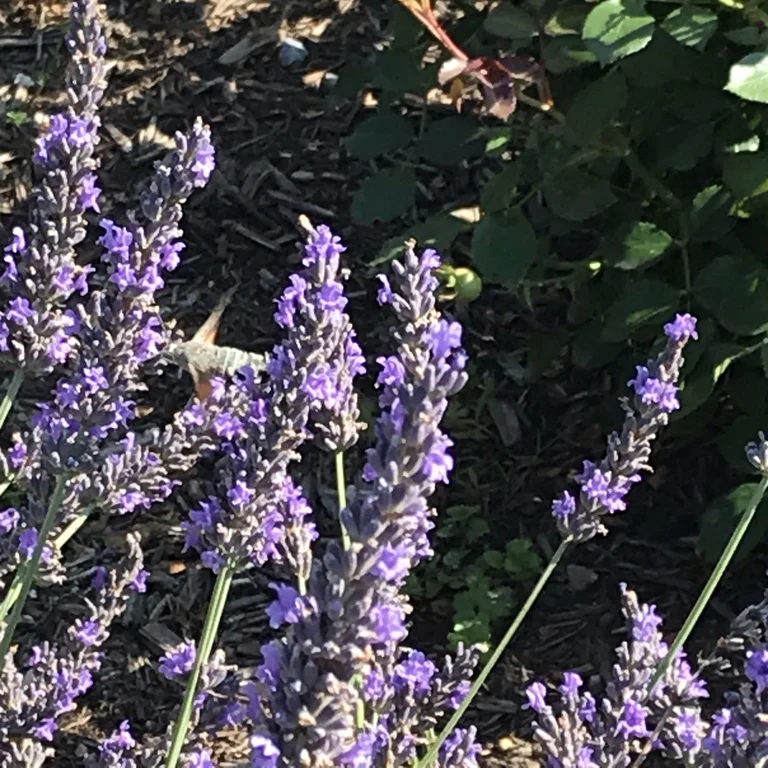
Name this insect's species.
Macroglossum stellatarum
